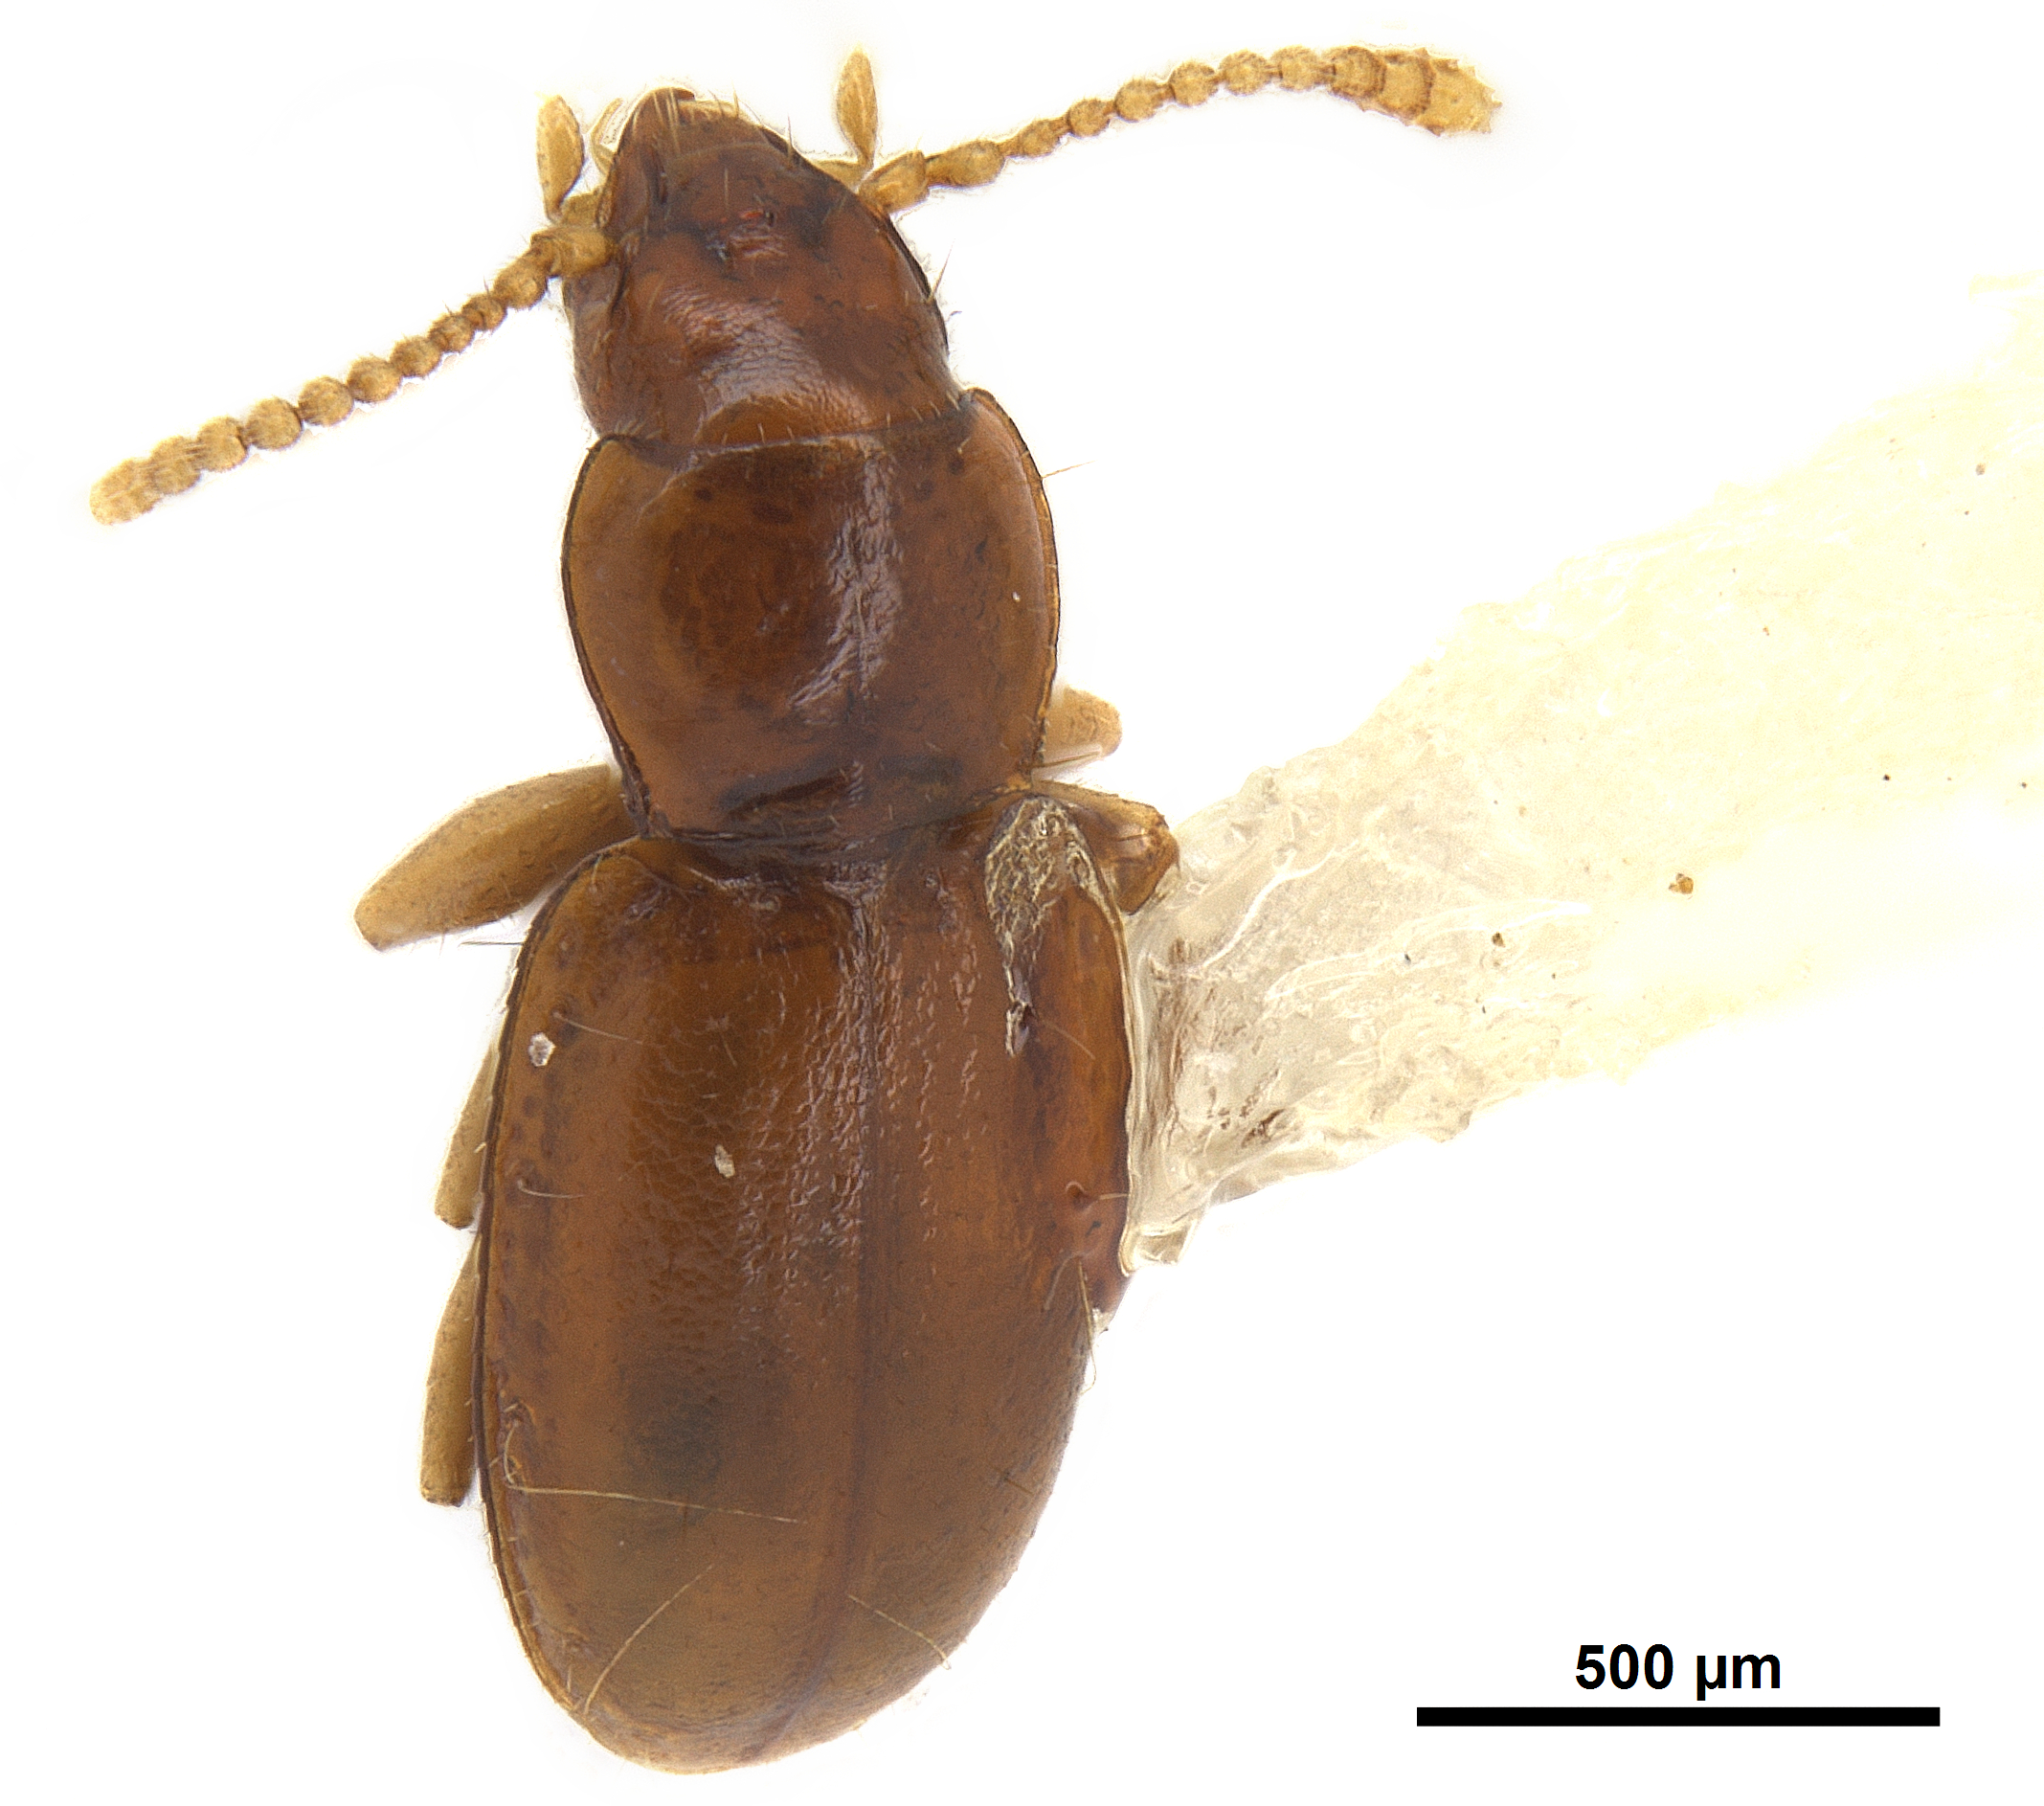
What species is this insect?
Anillinus dohrni
